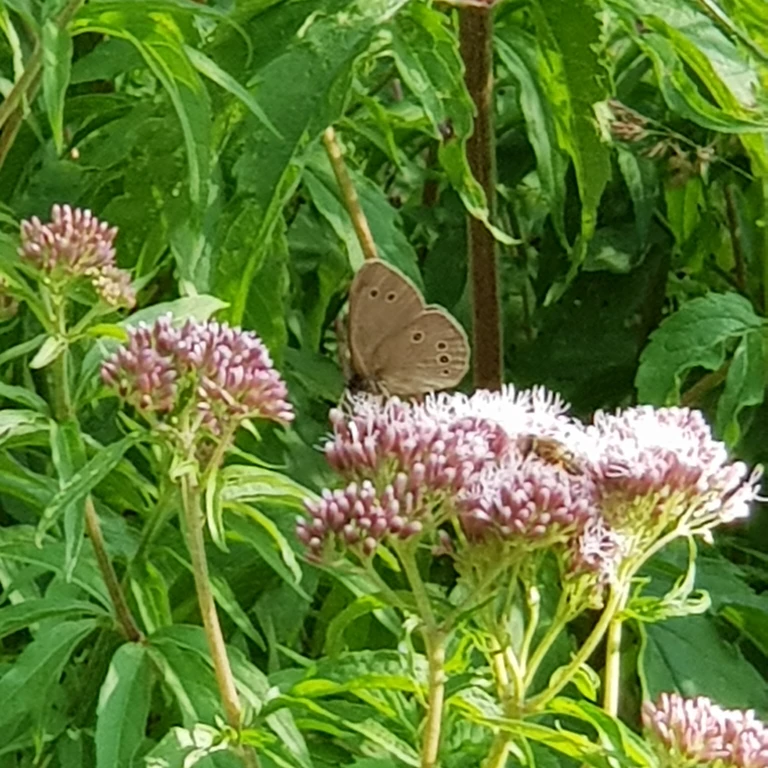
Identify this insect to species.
Aphantopus hyperantus
